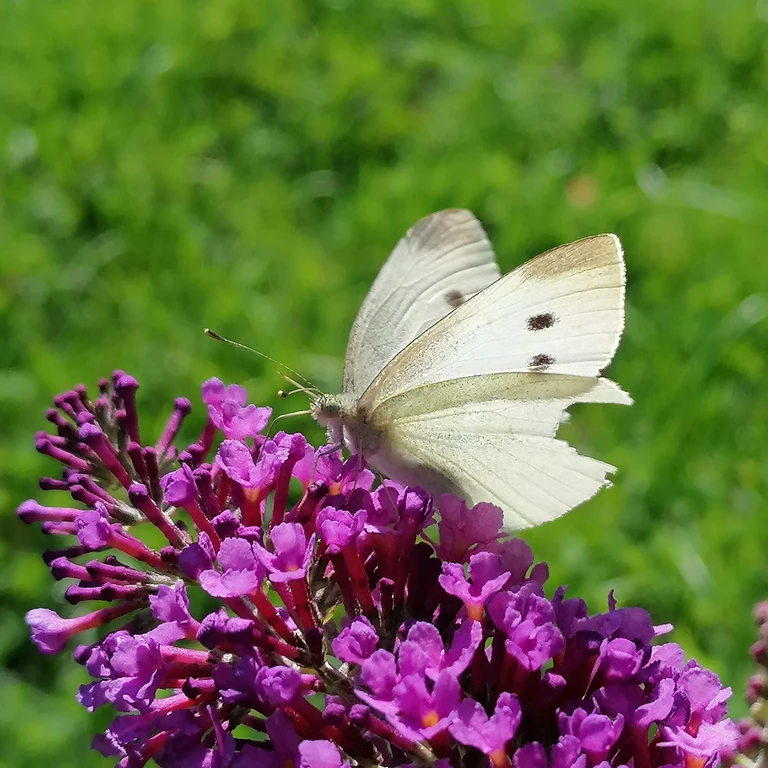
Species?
Pieris rapae
